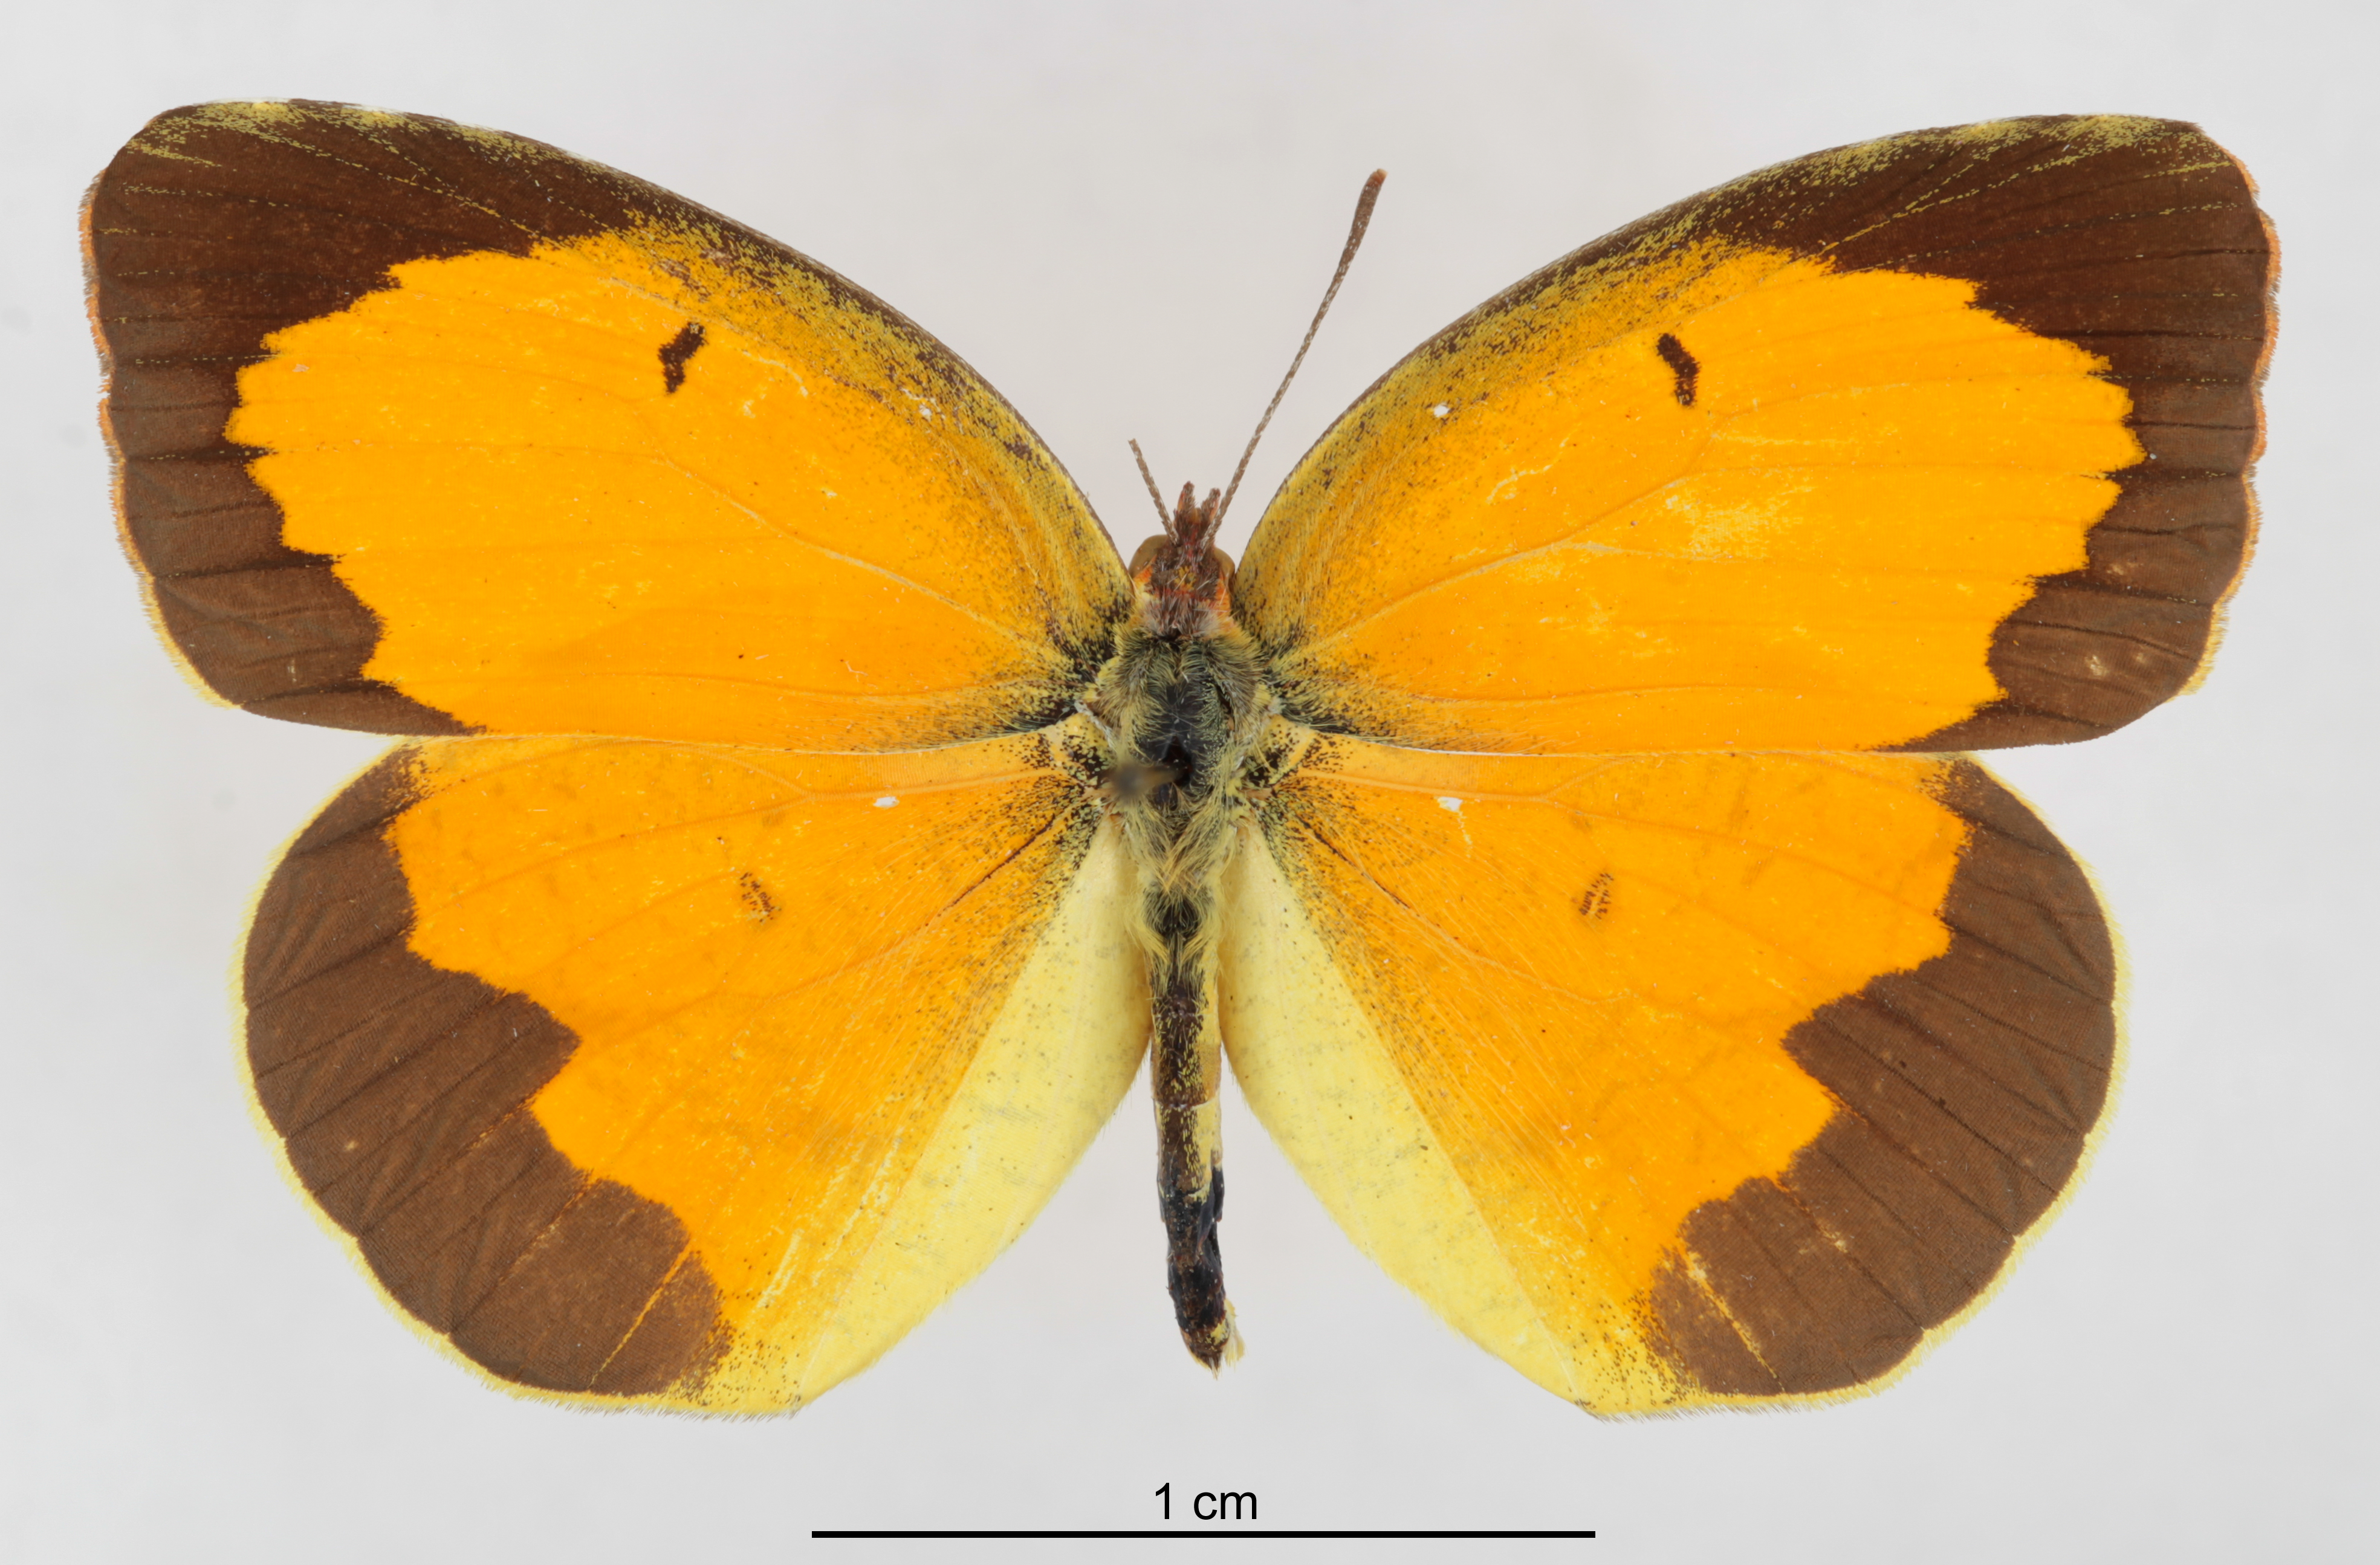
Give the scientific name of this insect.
Eurema nicippe
